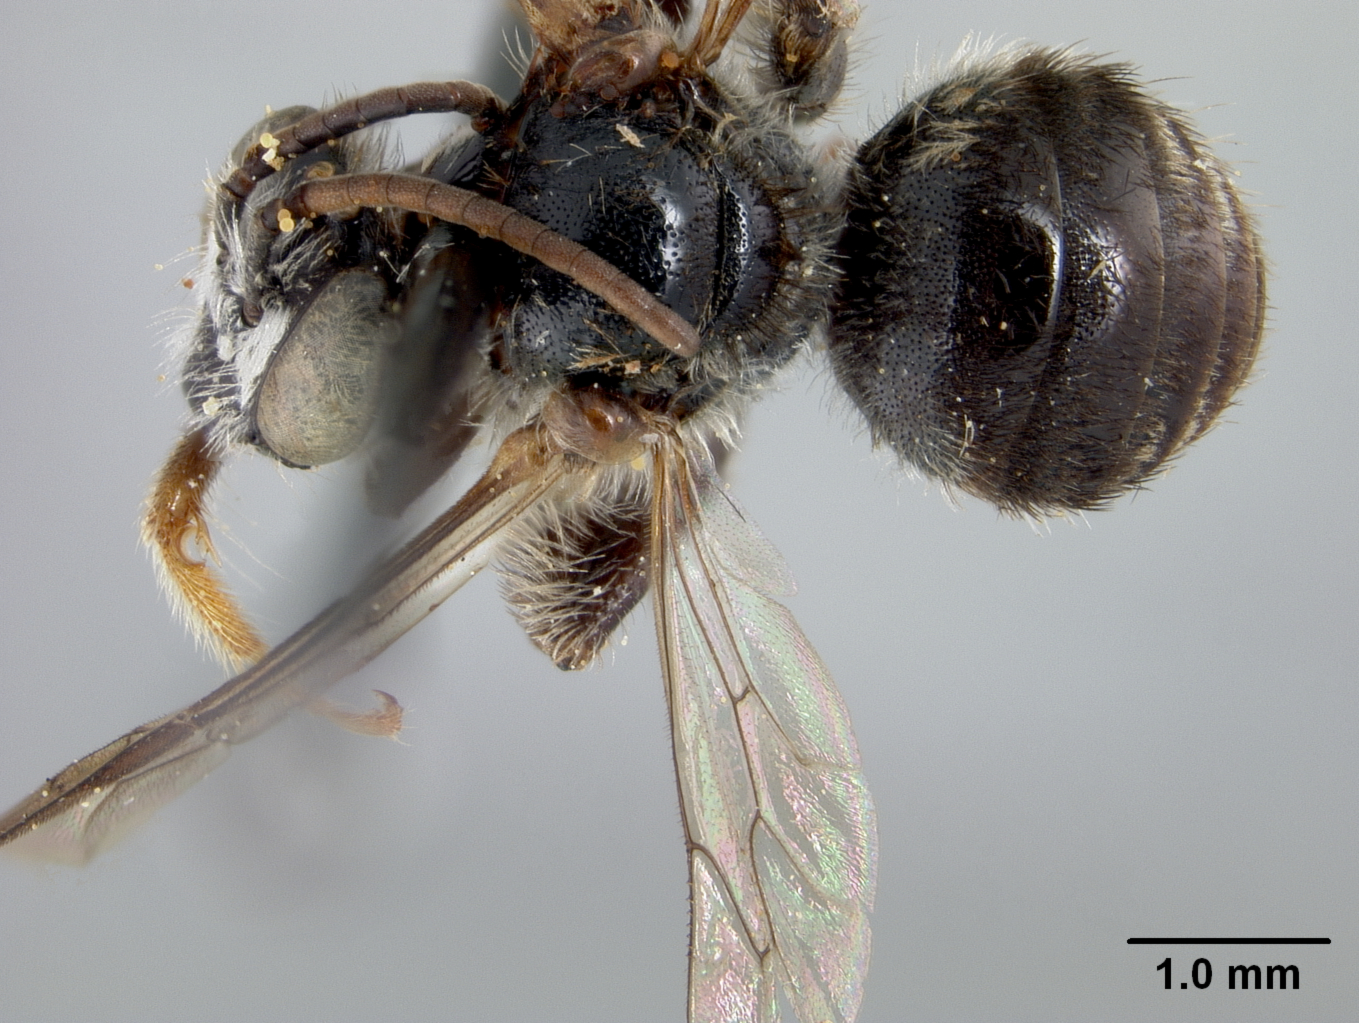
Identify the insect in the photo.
Exomalopsis cyclura
